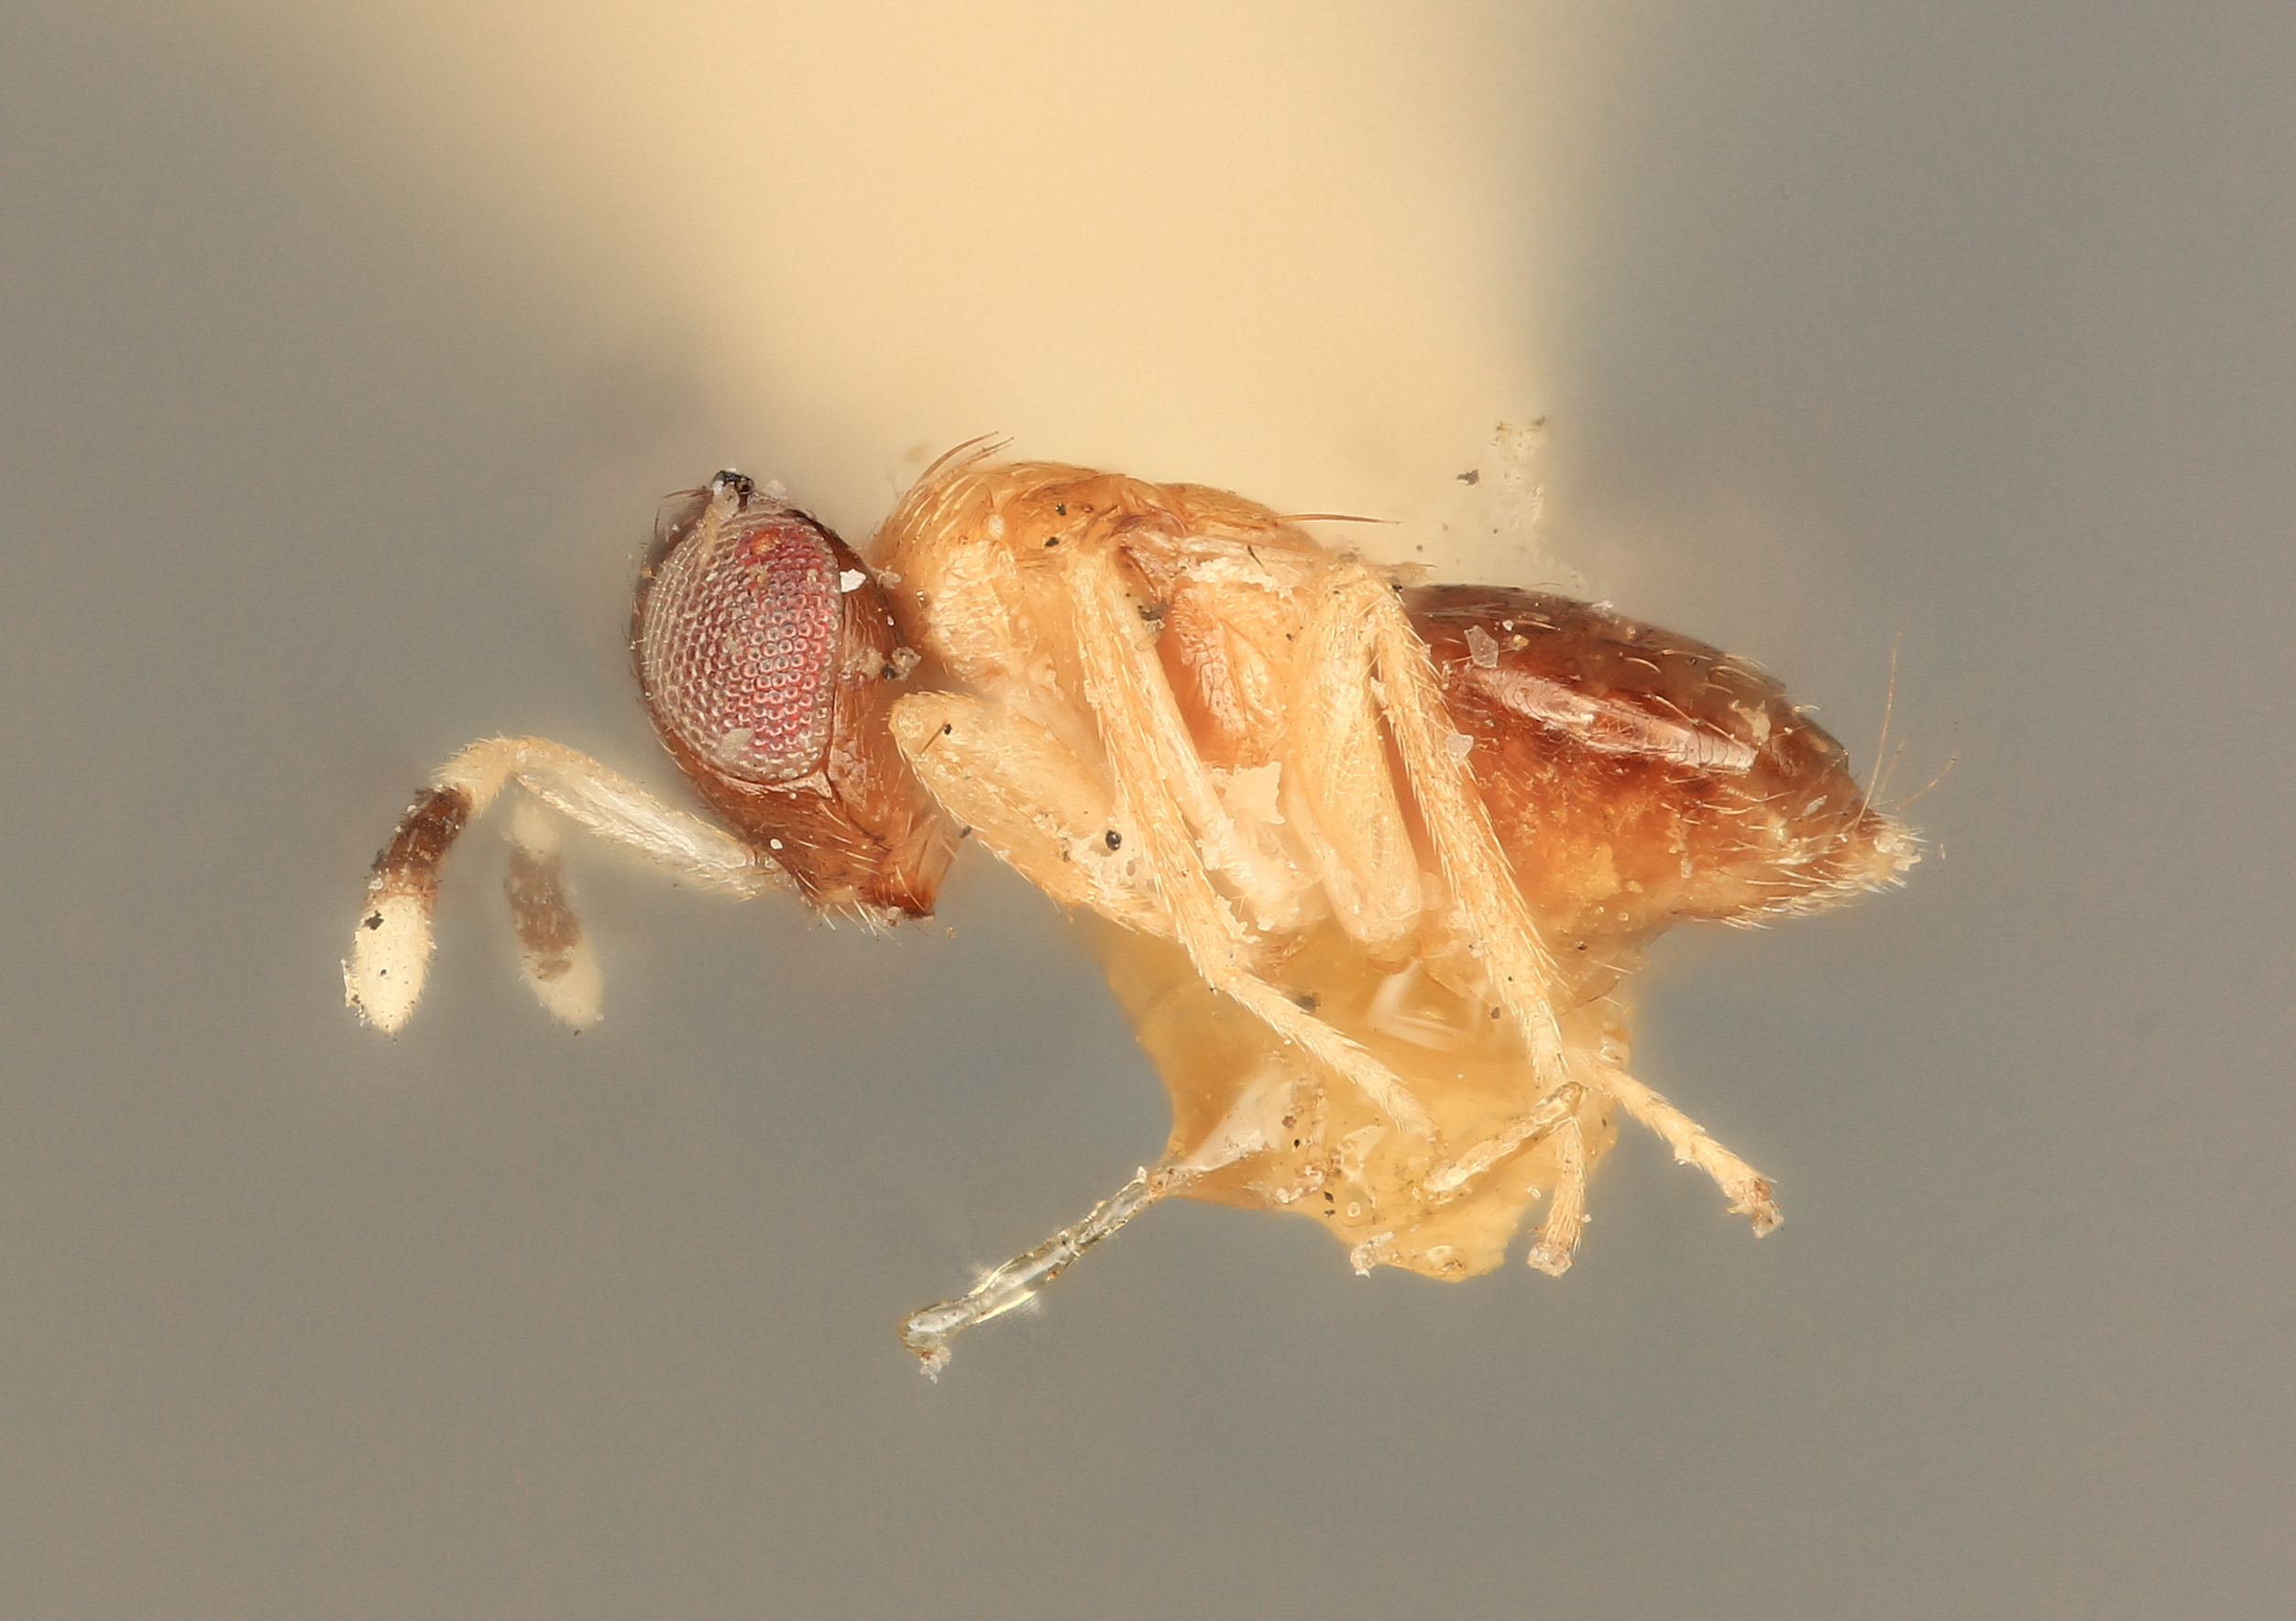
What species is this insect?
Apterolophus pulchricornis
